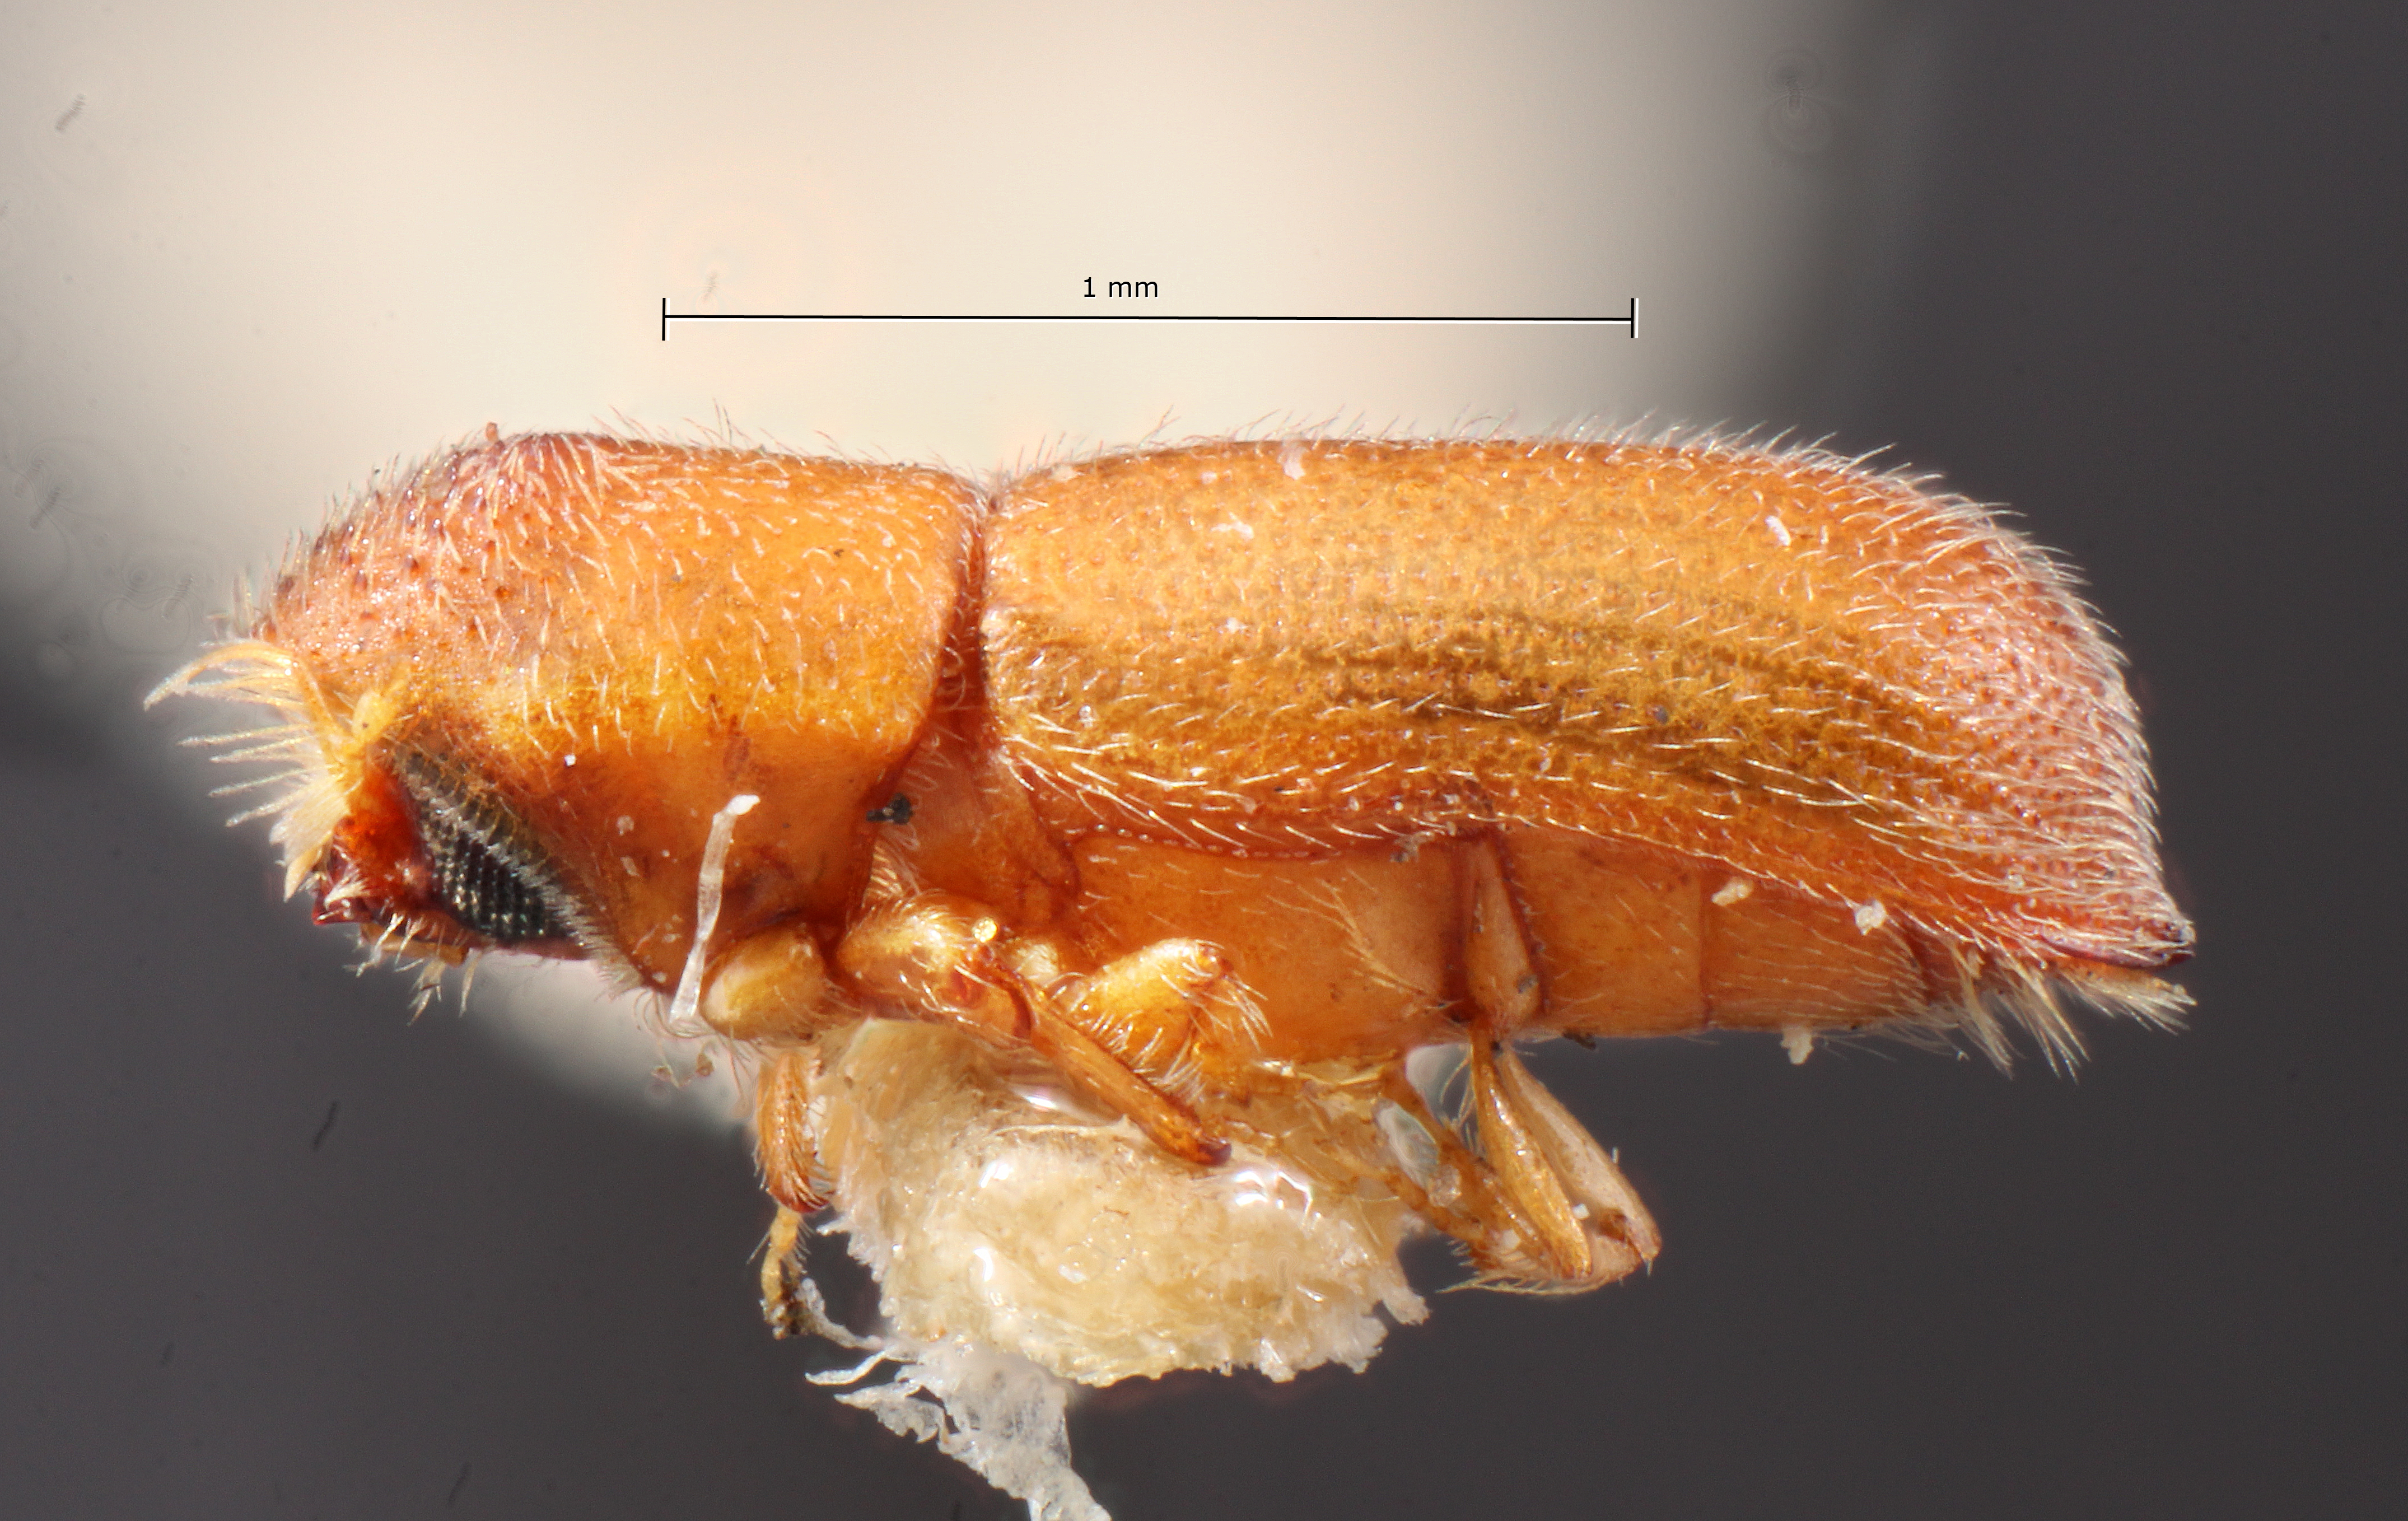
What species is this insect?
Micracis swainei
